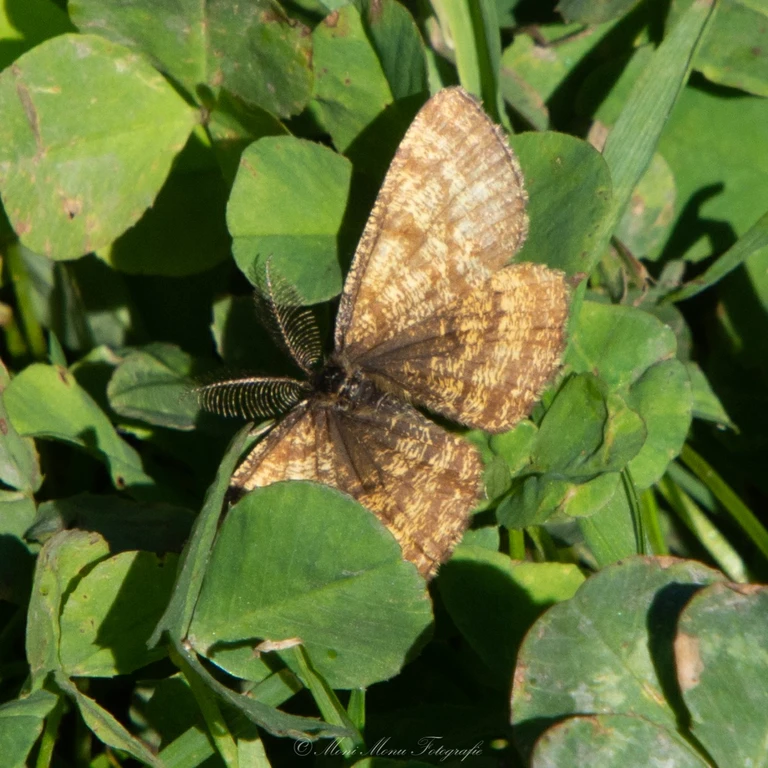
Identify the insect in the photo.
Ematurga atomaria
